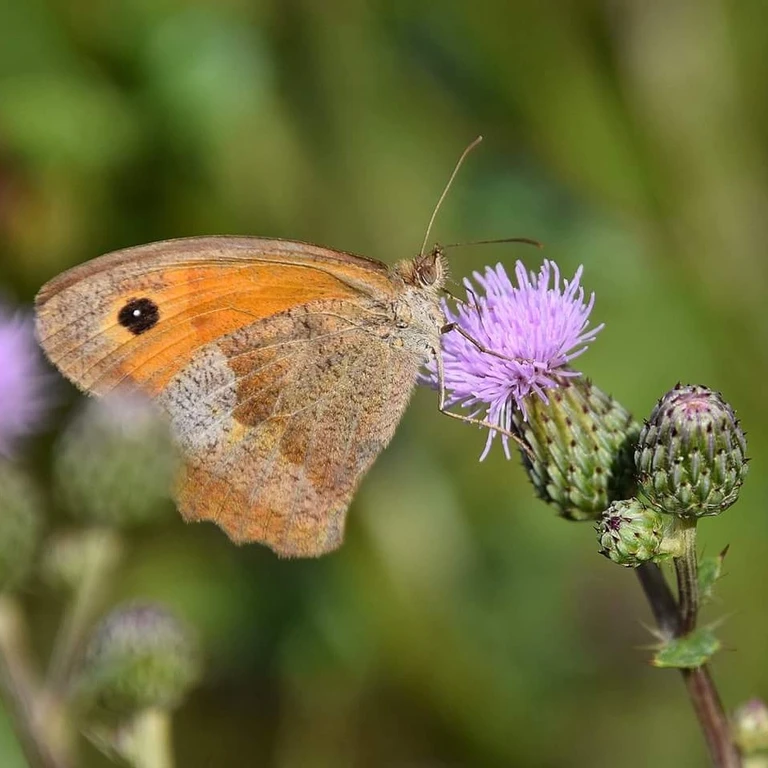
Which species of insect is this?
Maniola jurtina
